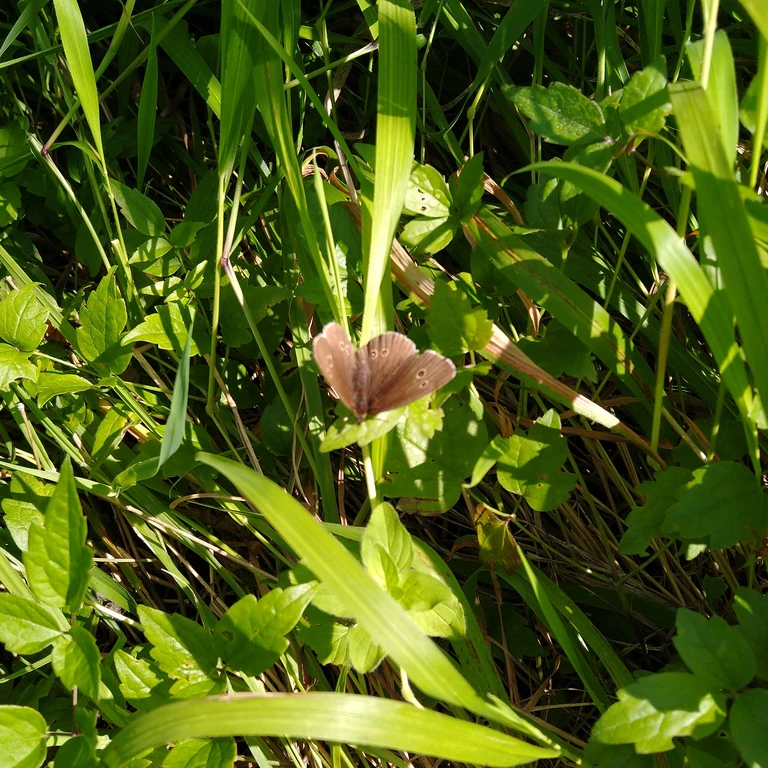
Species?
Aphantopus hyperantus
